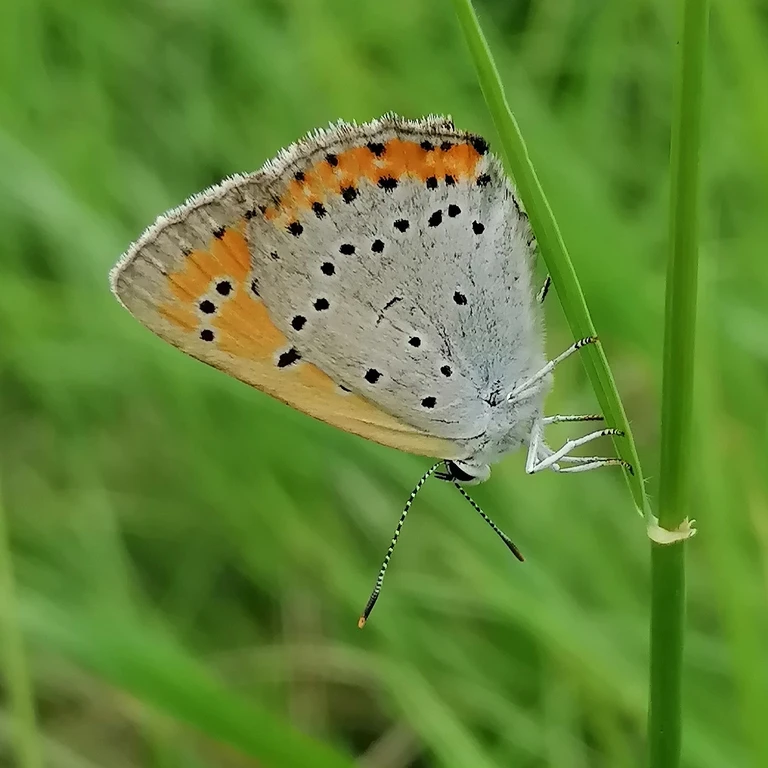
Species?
Lycaena dispar
